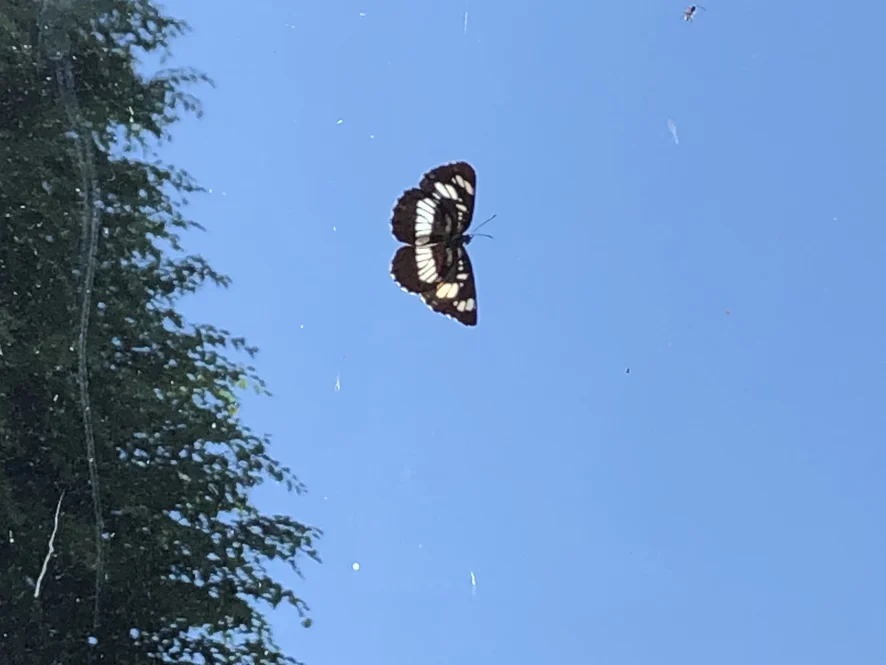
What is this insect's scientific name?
Neptis rivularis
